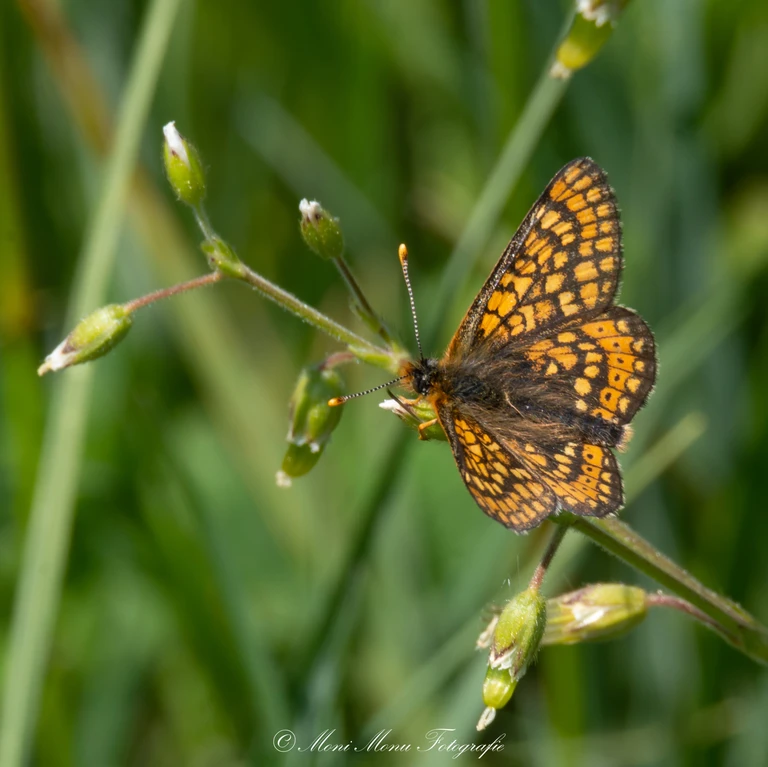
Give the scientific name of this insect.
Euphydryas aurinia
